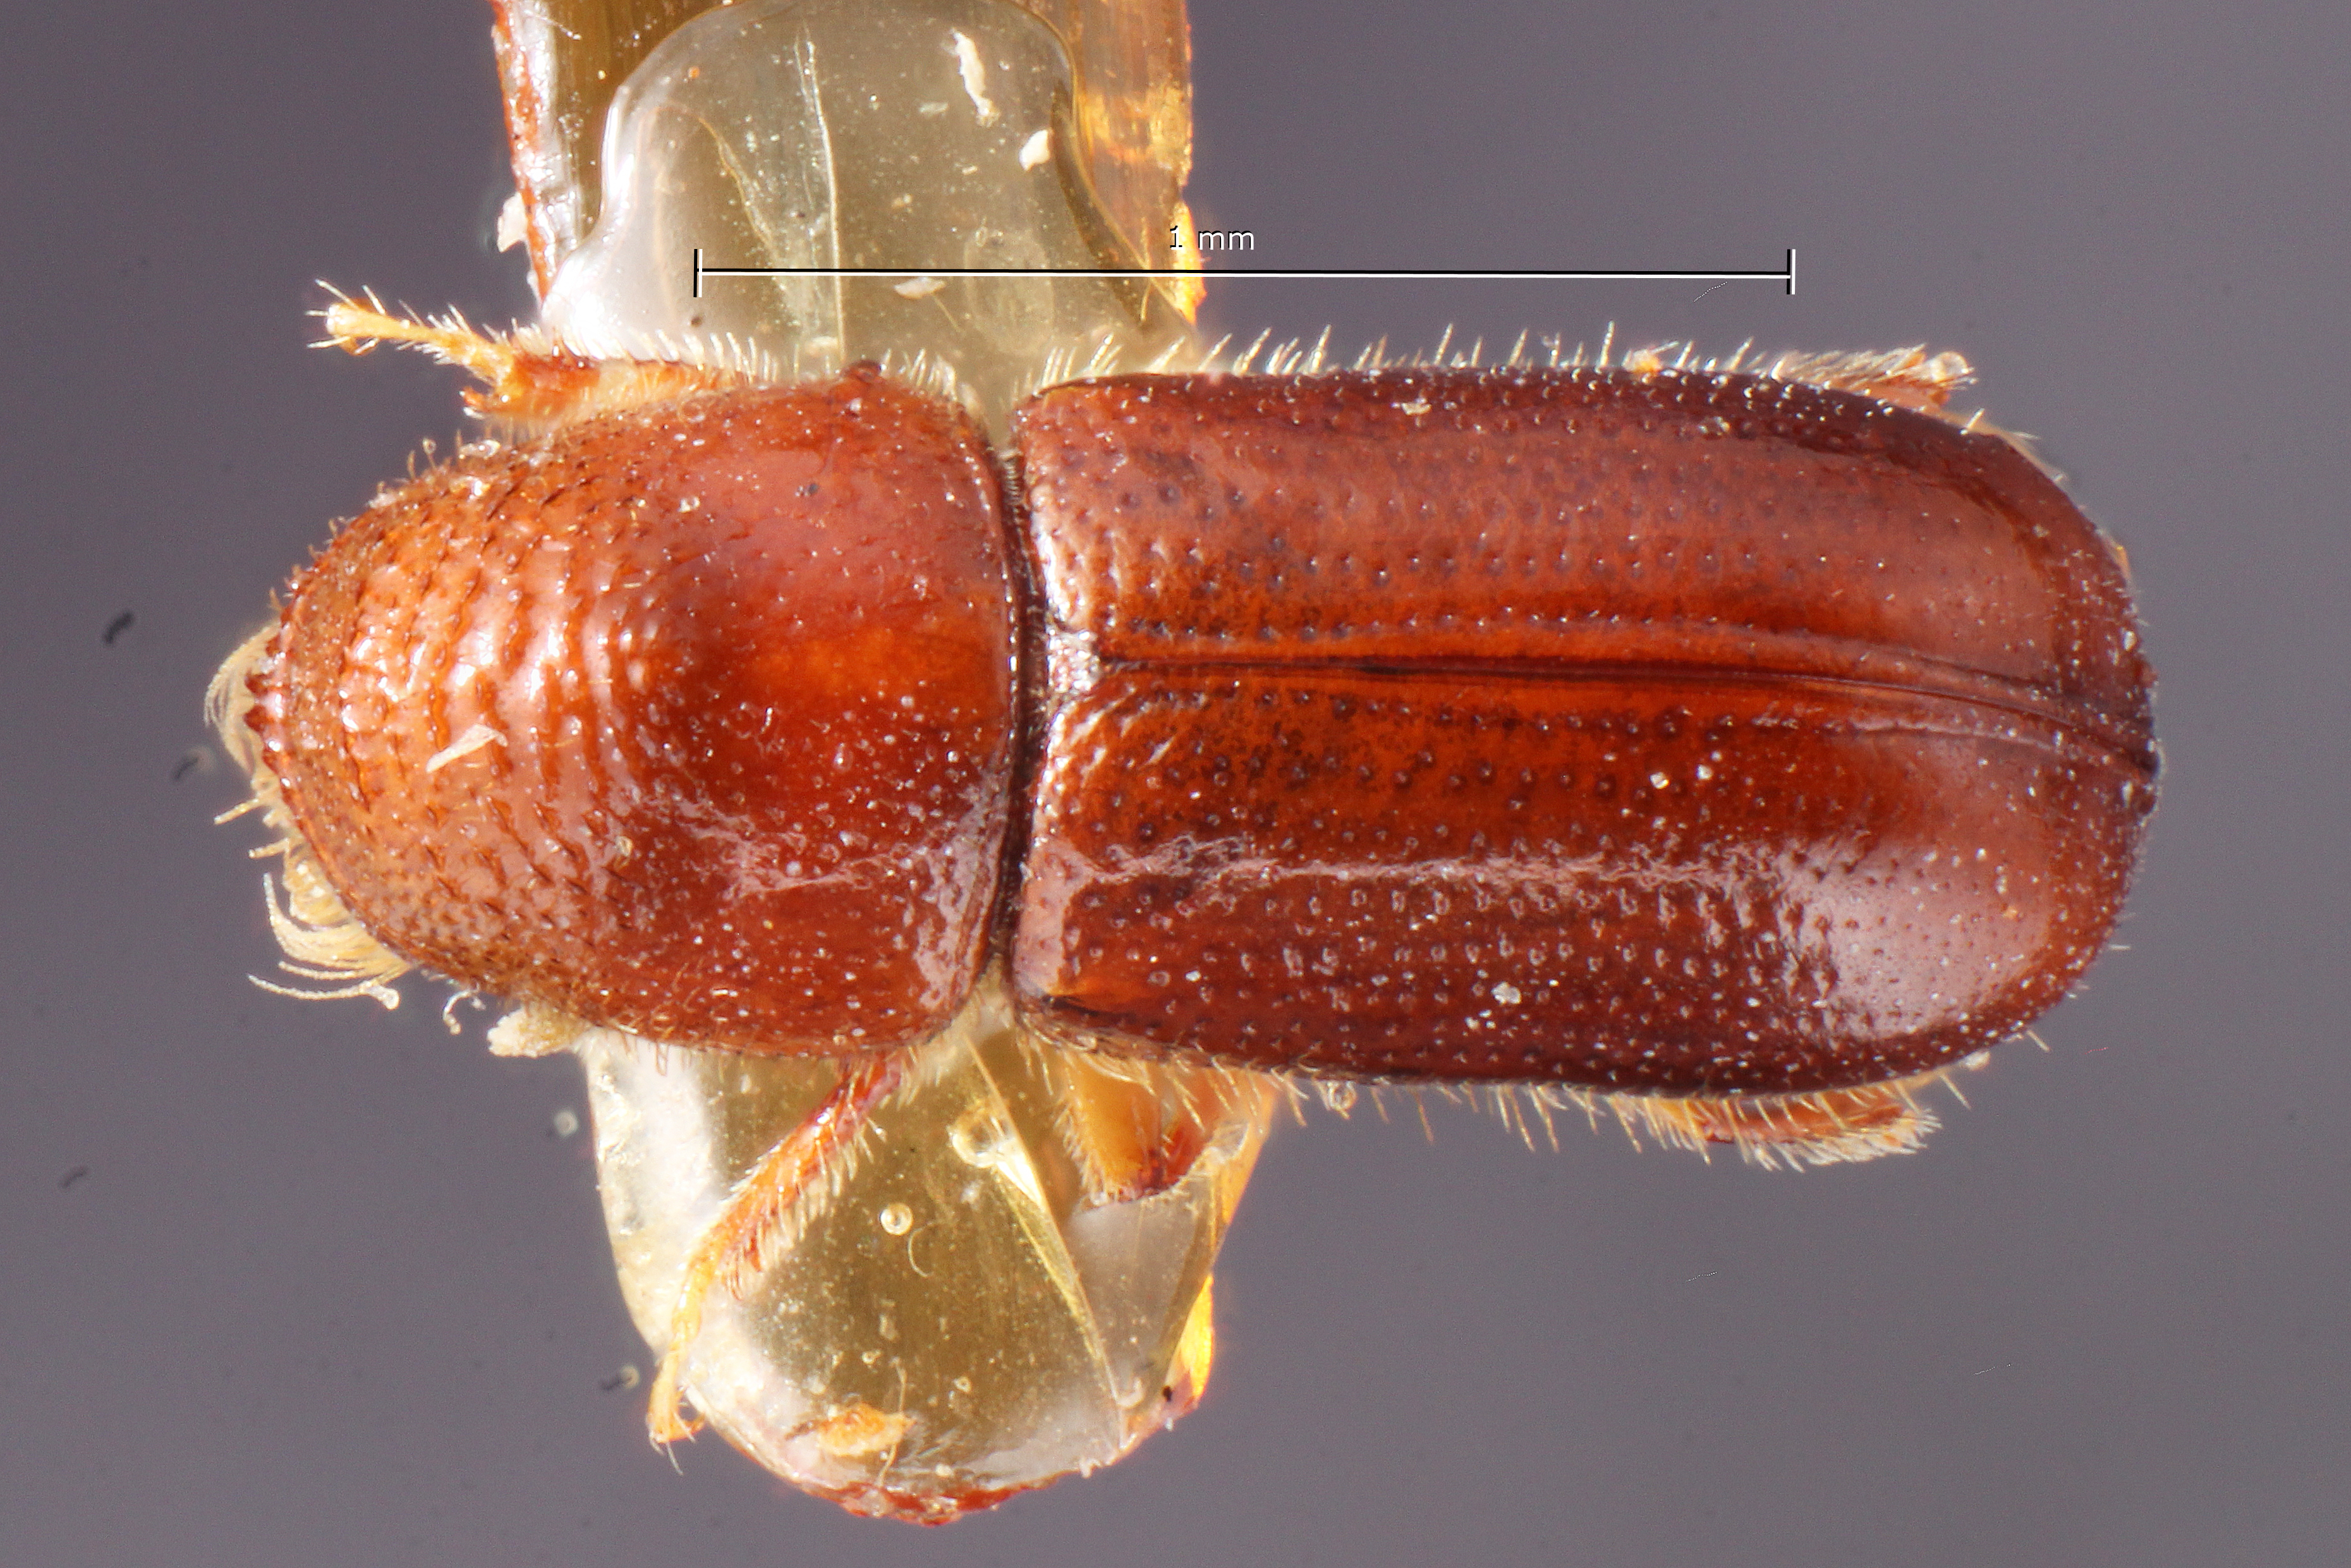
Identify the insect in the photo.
Pityophthorus navus
